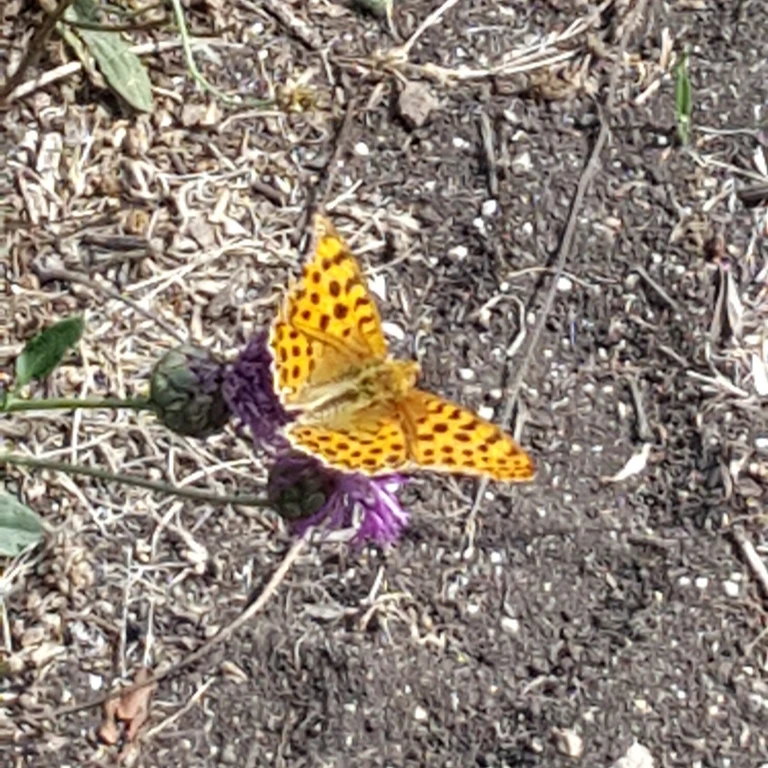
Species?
Issoria lathonia
